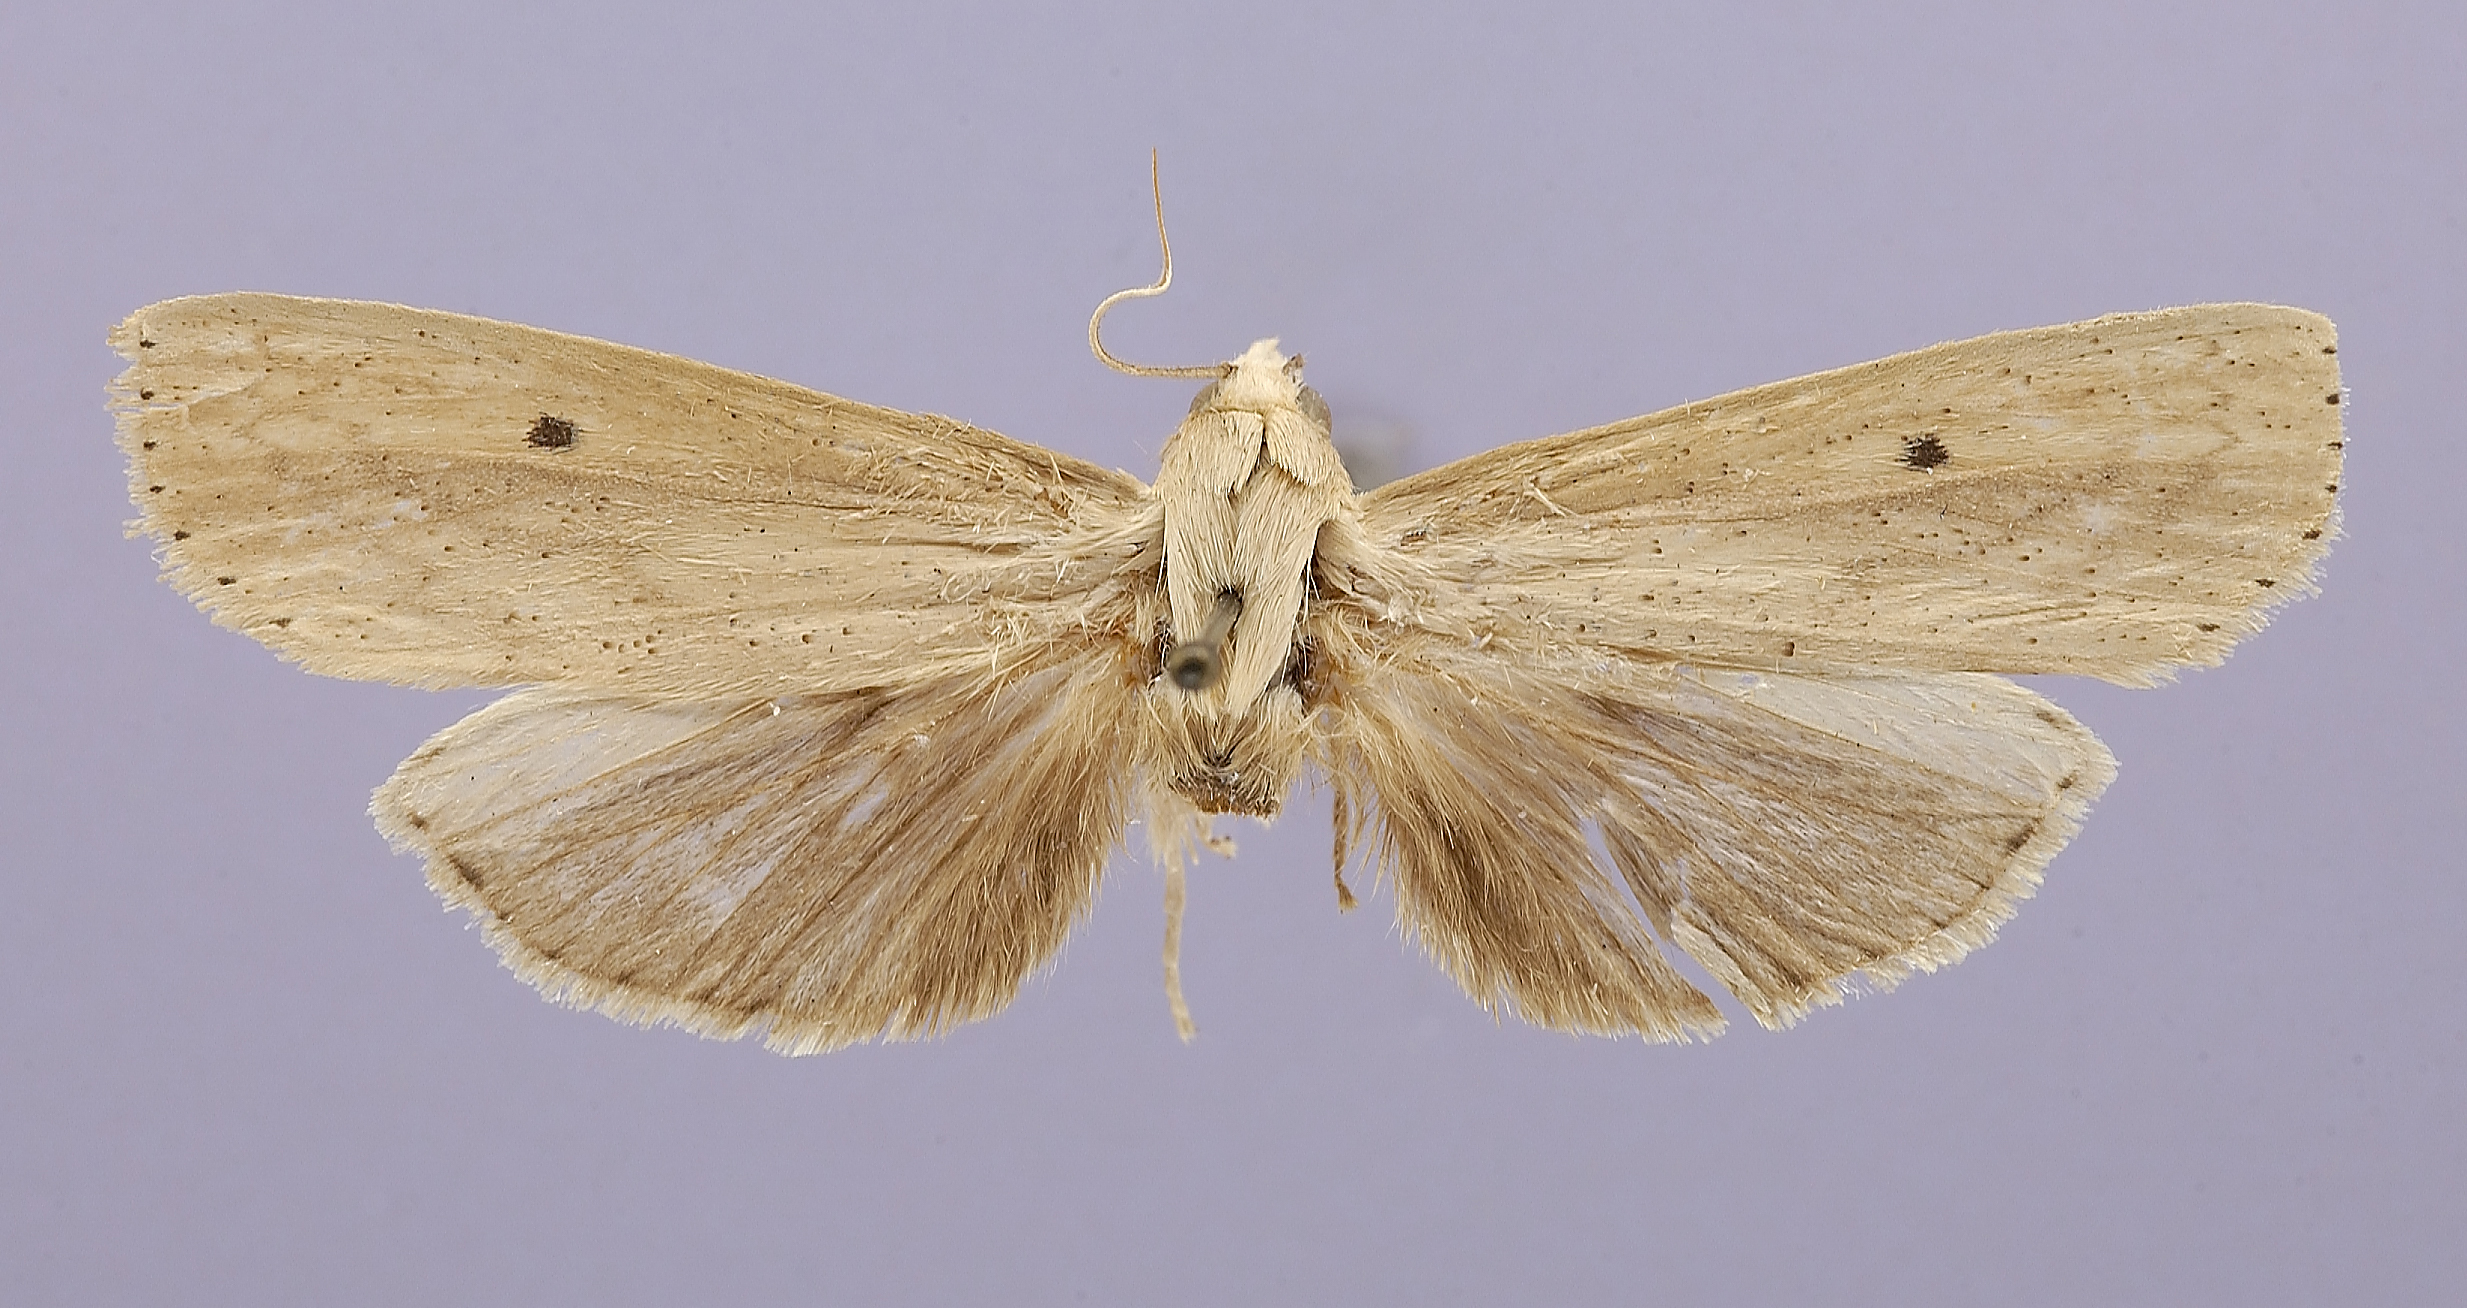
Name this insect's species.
Doratoperas vinasella
